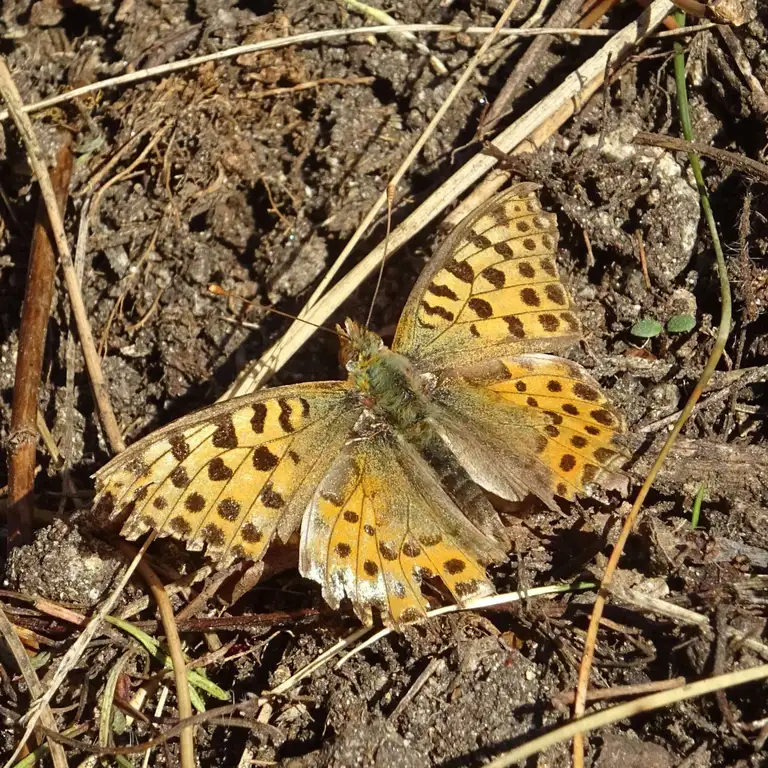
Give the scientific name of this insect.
Issoria lathonia
